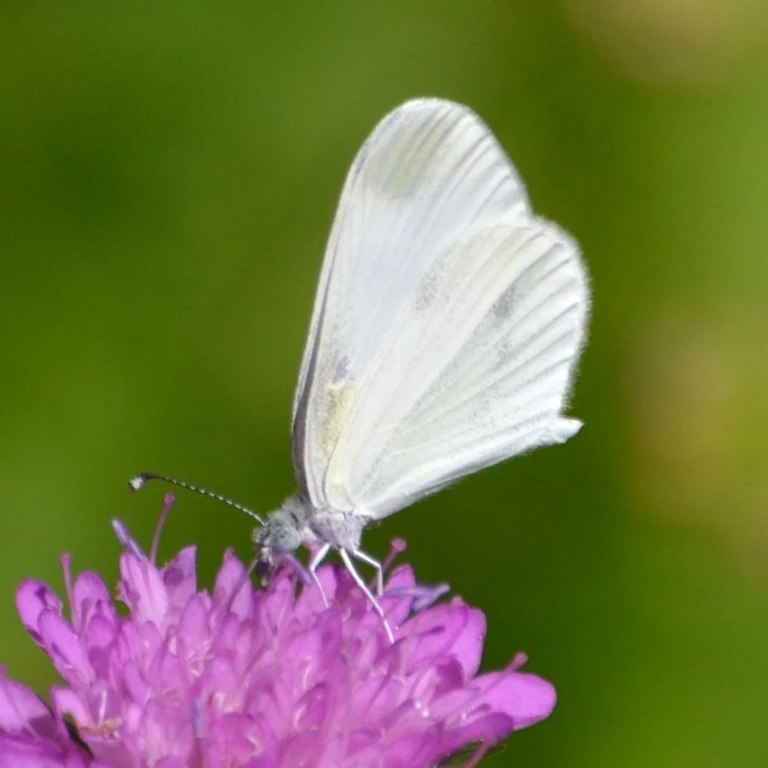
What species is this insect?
Leptidea sinapis/juvernica
